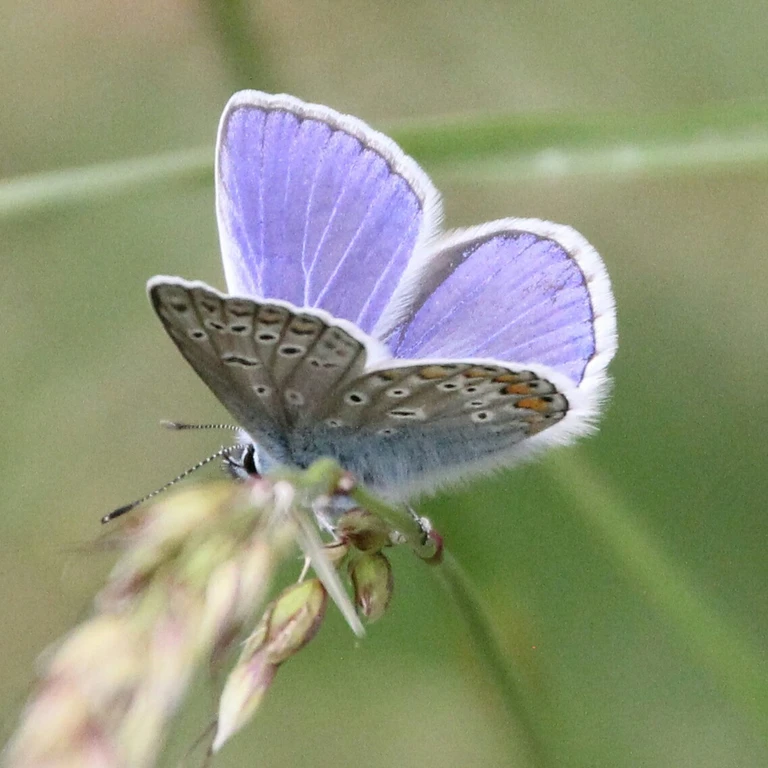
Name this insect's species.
Polyommatus icarus
